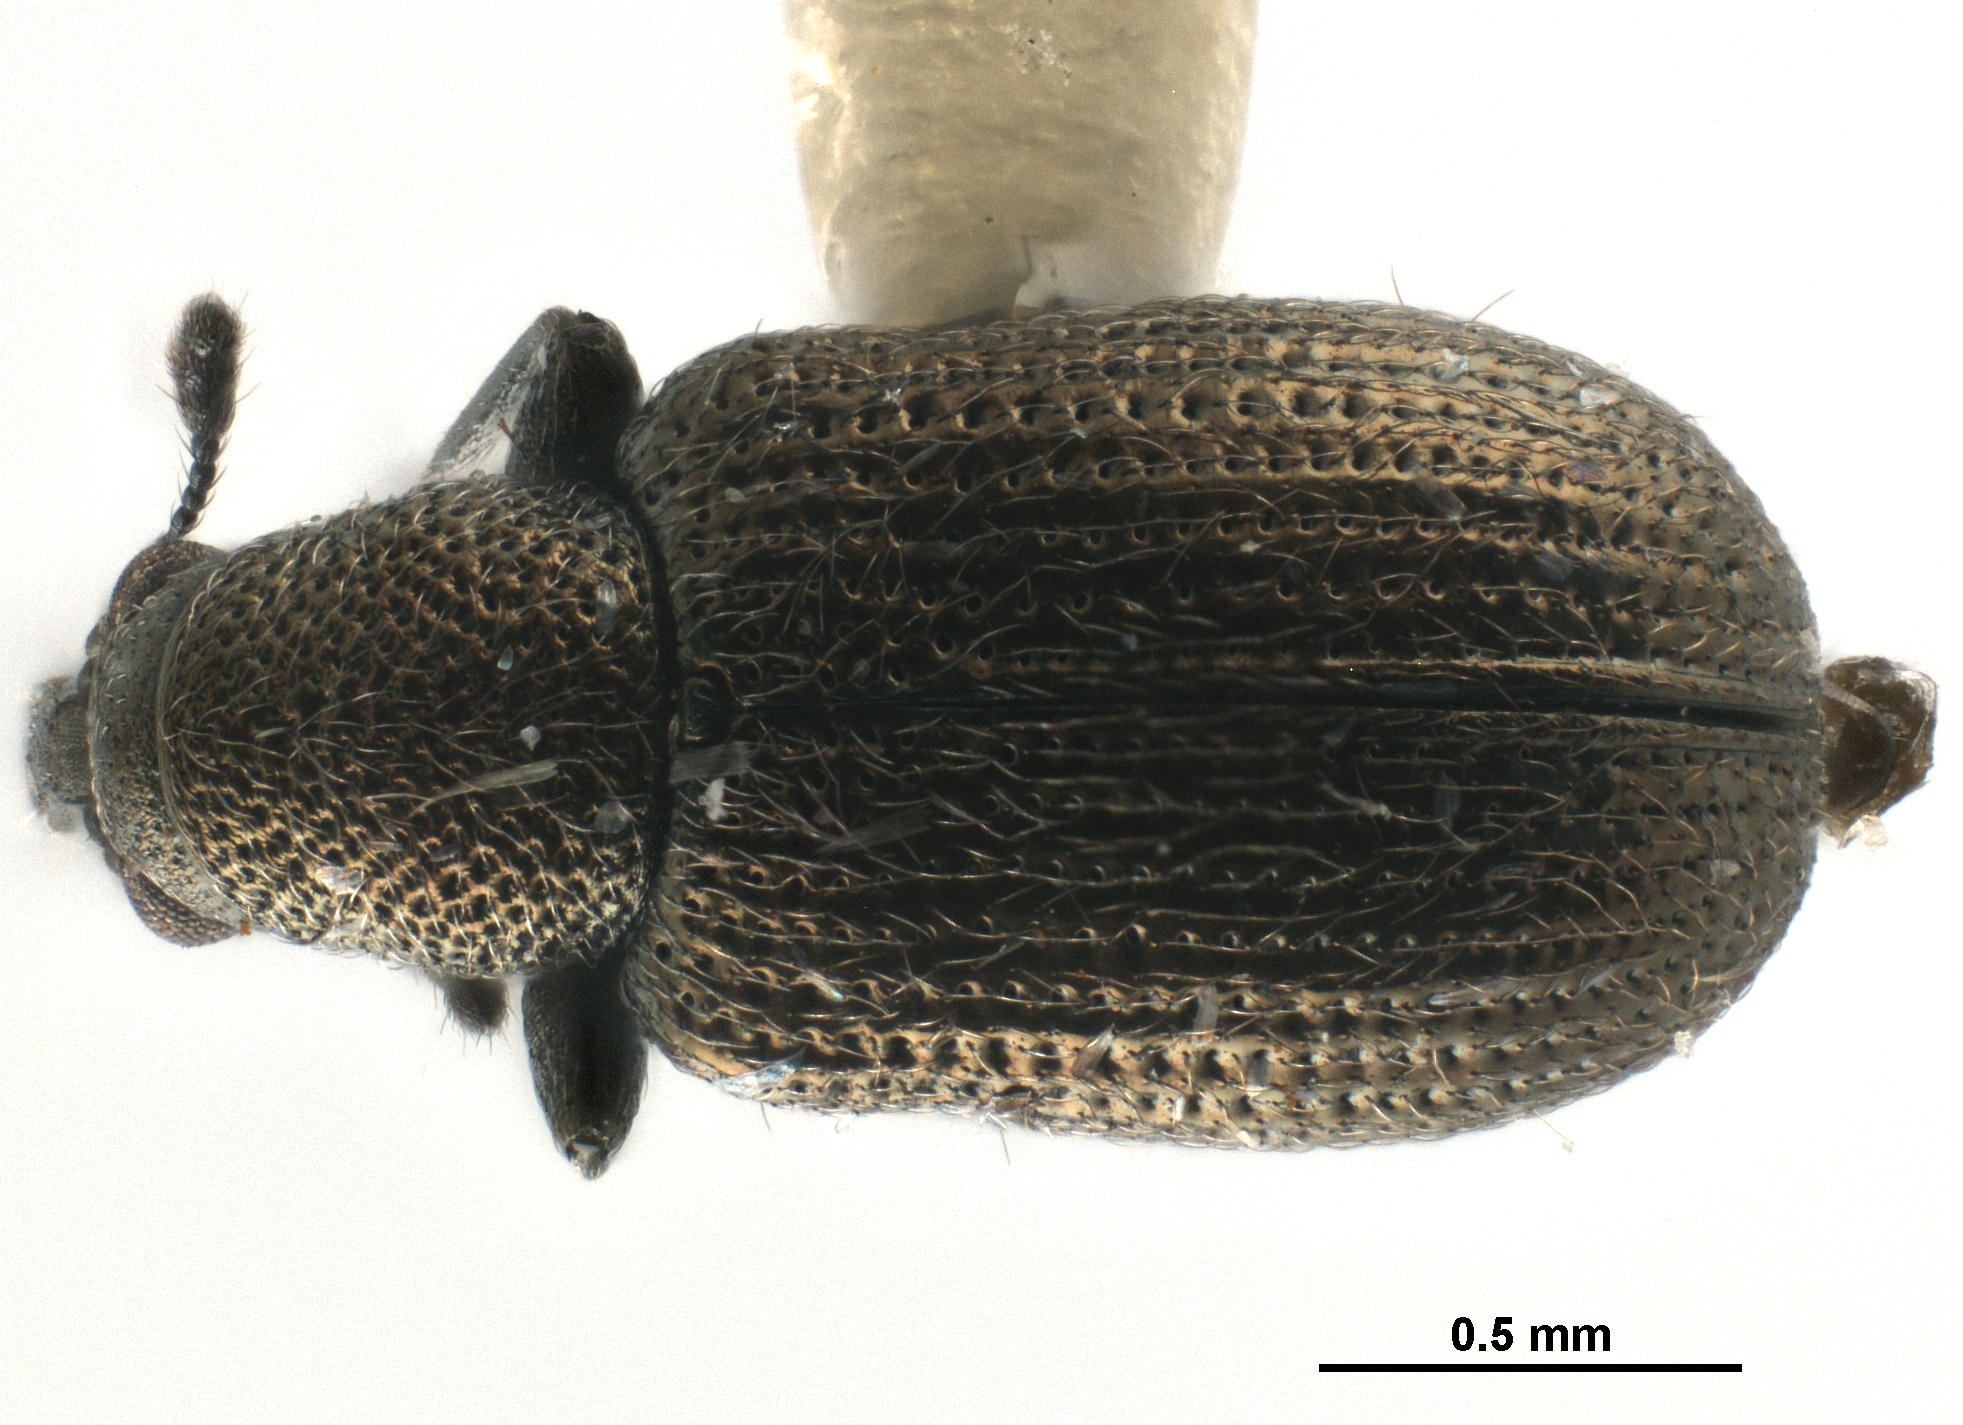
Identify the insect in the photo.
Temnocerus aeratus
